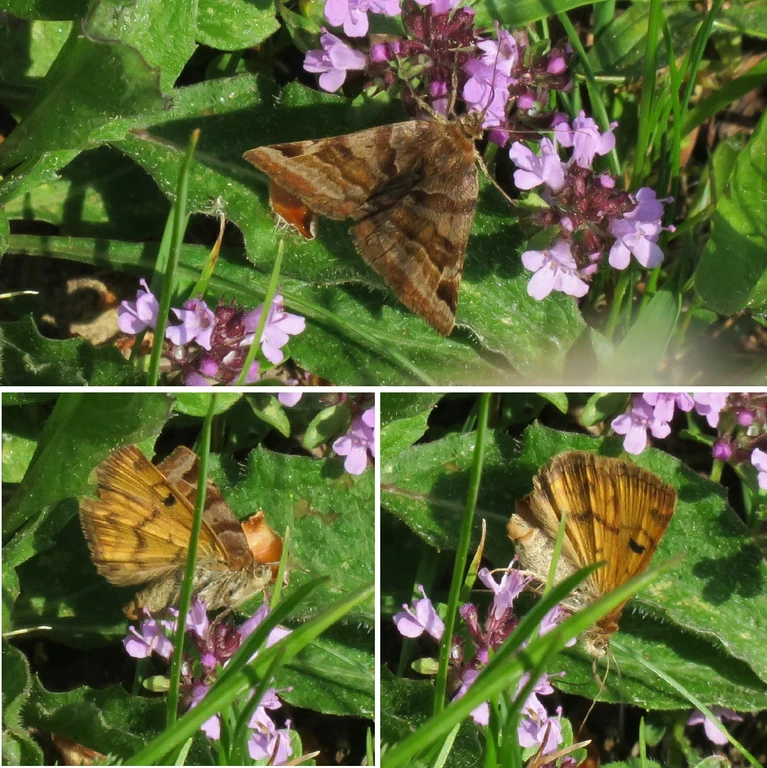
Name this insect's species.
Euclidia glyphica
